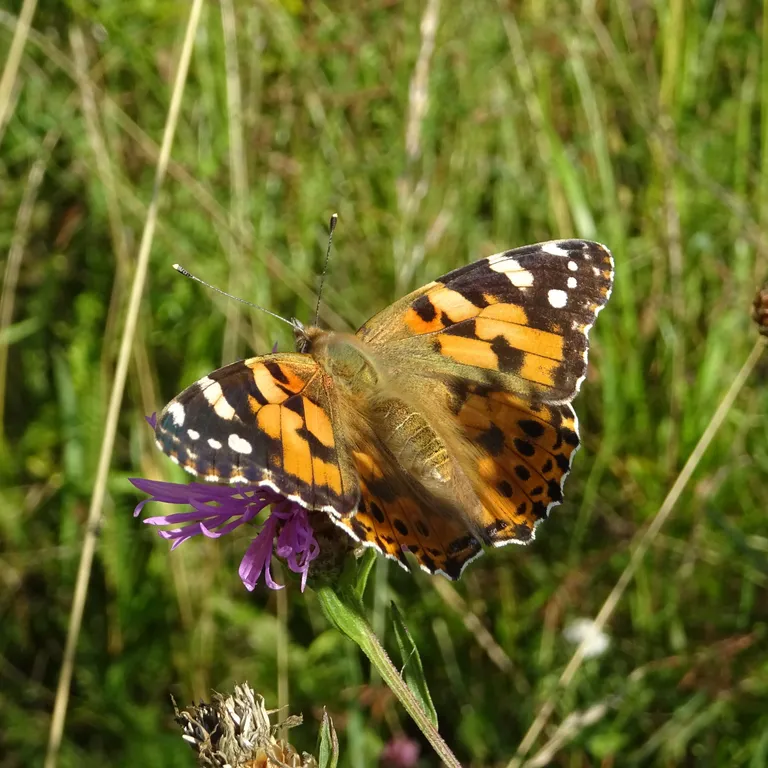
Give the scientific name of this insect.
Vanessa cardui
